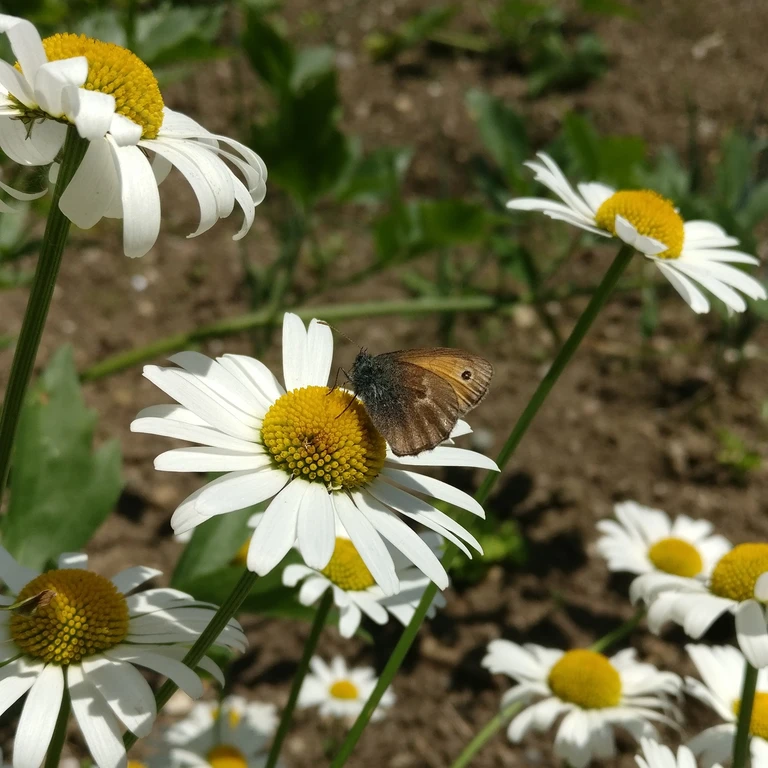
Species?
Coenonympha pamphilus
